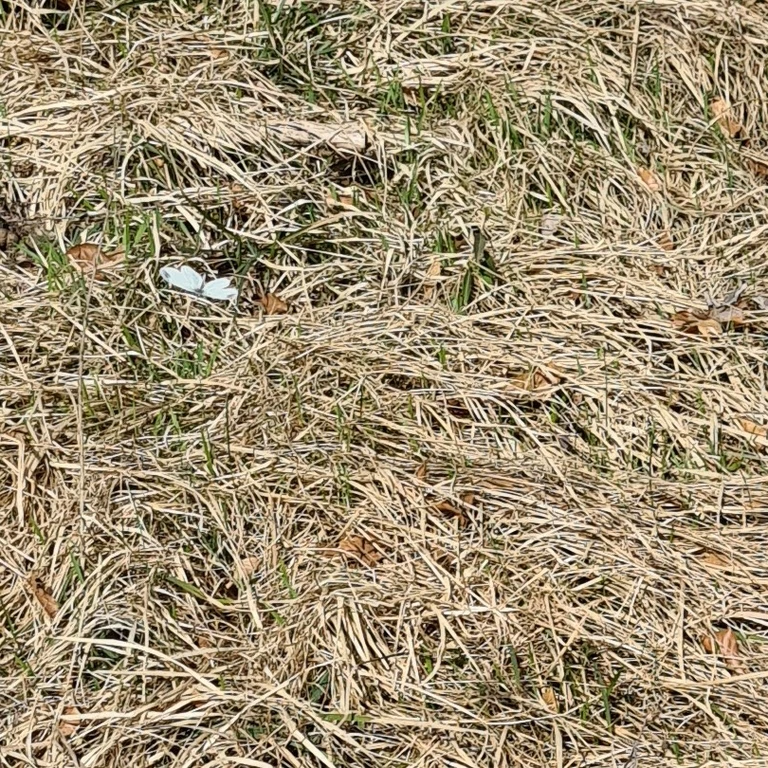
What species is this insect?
Leptidea sinapis/juvernica
